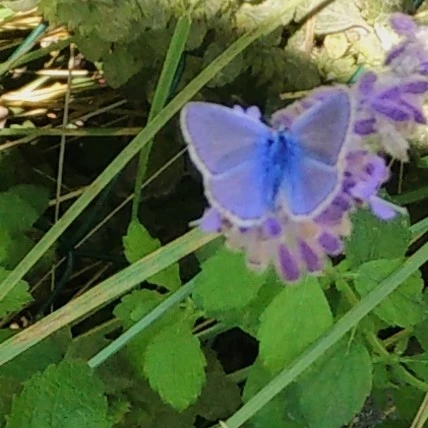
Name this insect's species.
Polyommatus icarus
